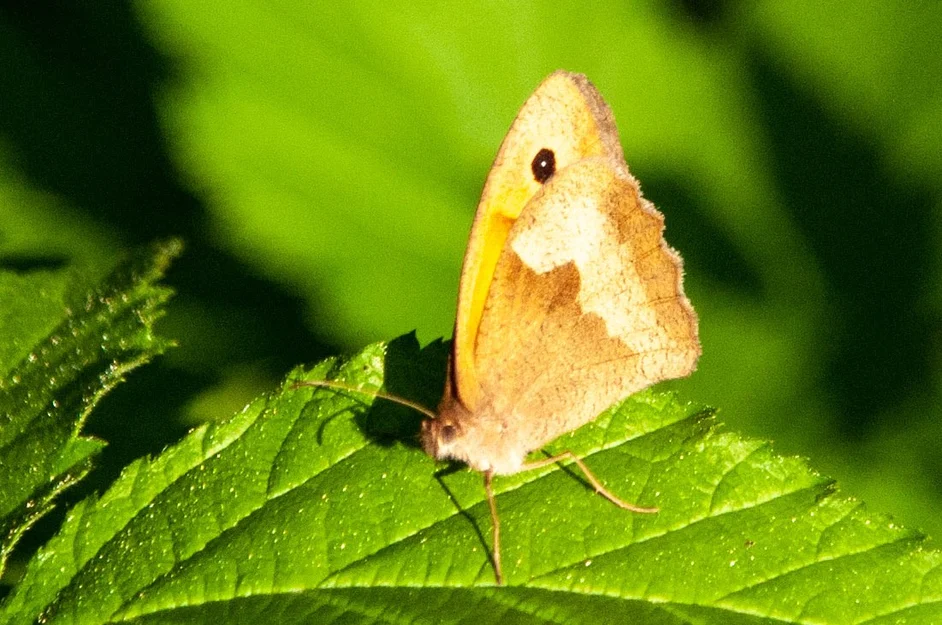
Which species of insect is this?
Maniola jurtina
